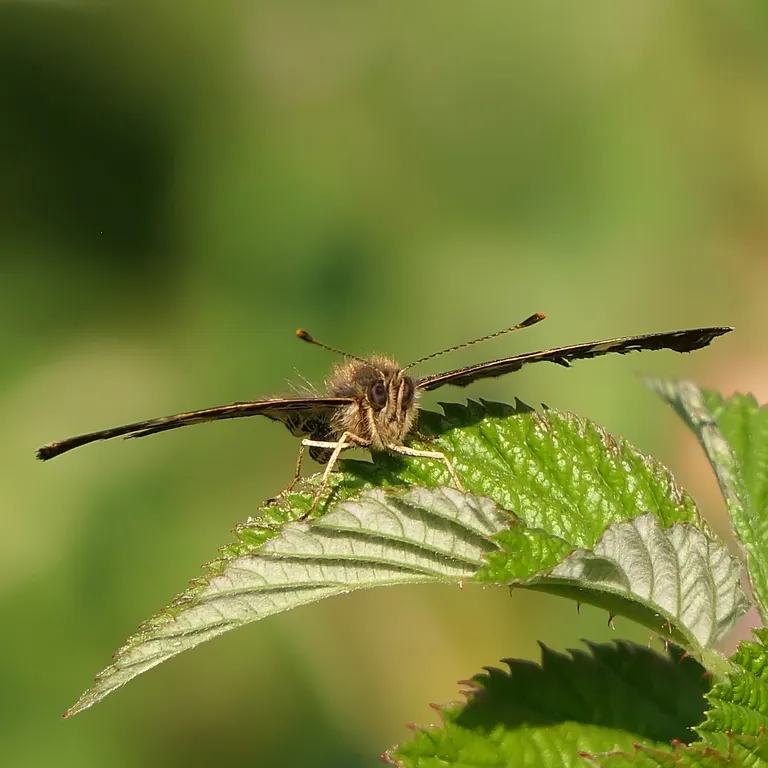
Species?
Araschnia levana
